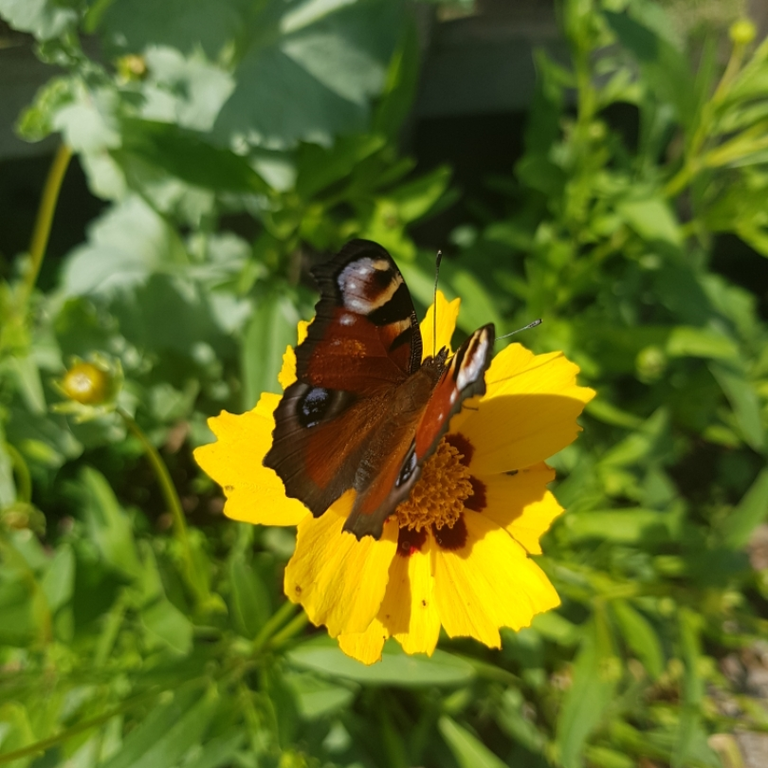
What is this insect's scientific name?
Aglais io
